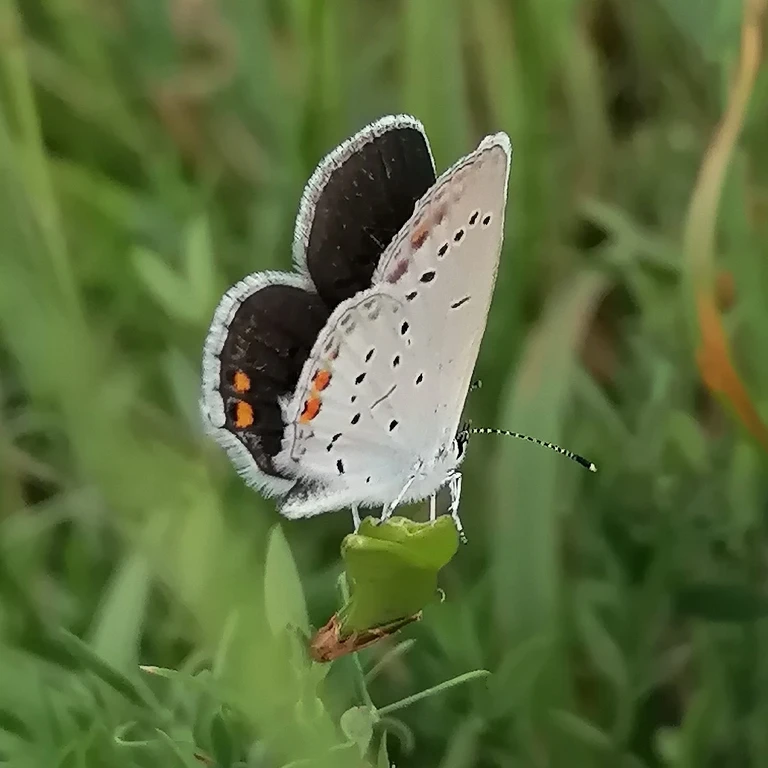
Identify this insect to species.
Cupido argiades (also Elkalyce argiades)
